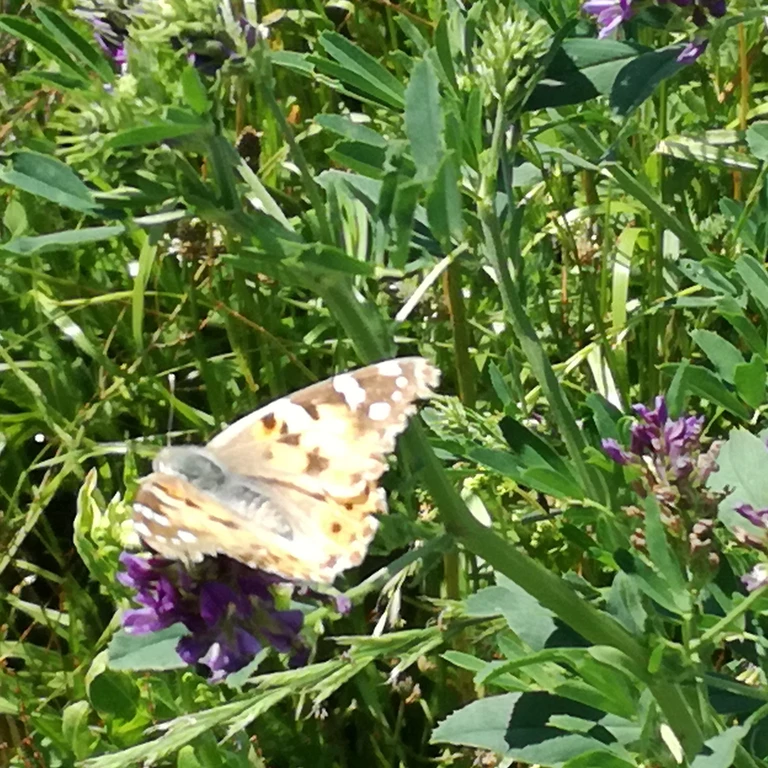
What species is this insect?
Vanessa cardui
